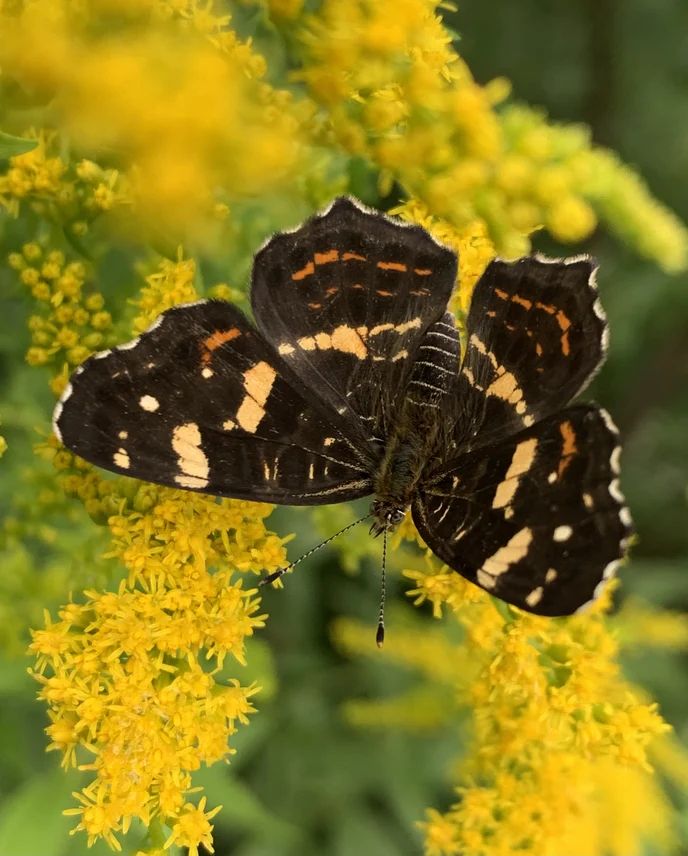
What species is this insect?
Araschnia levana
